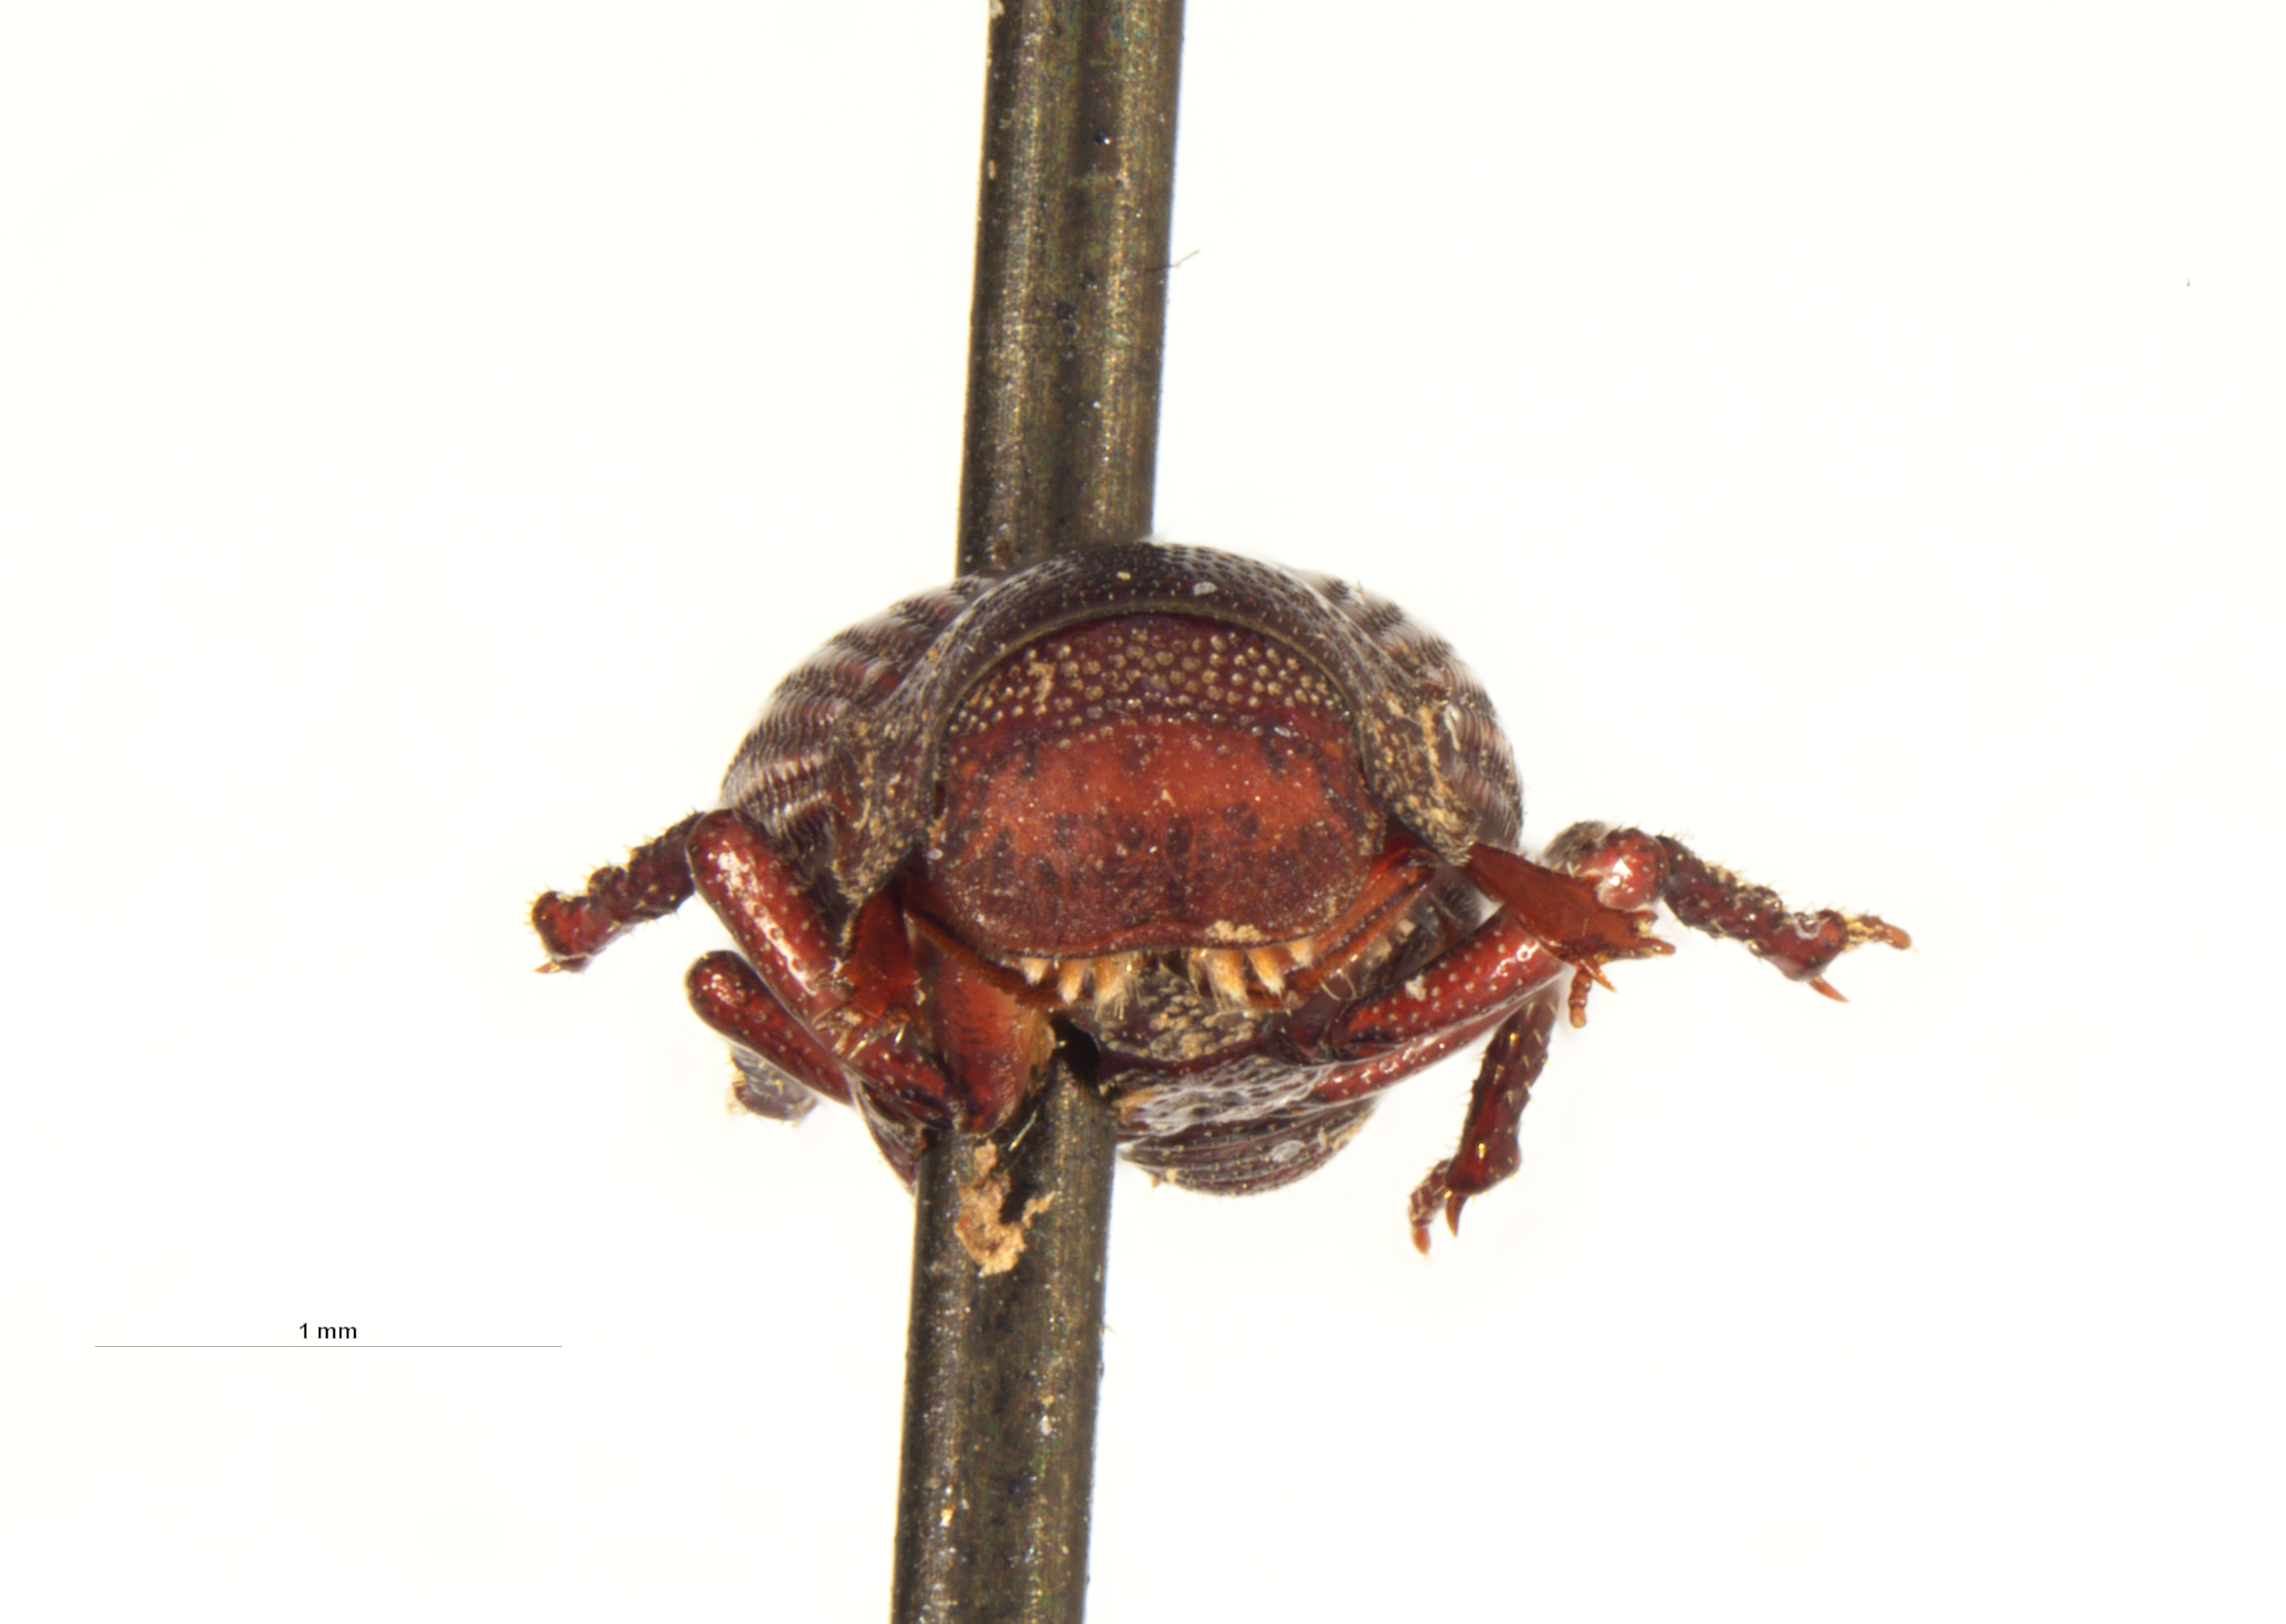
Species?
Euparixoides cribratus
